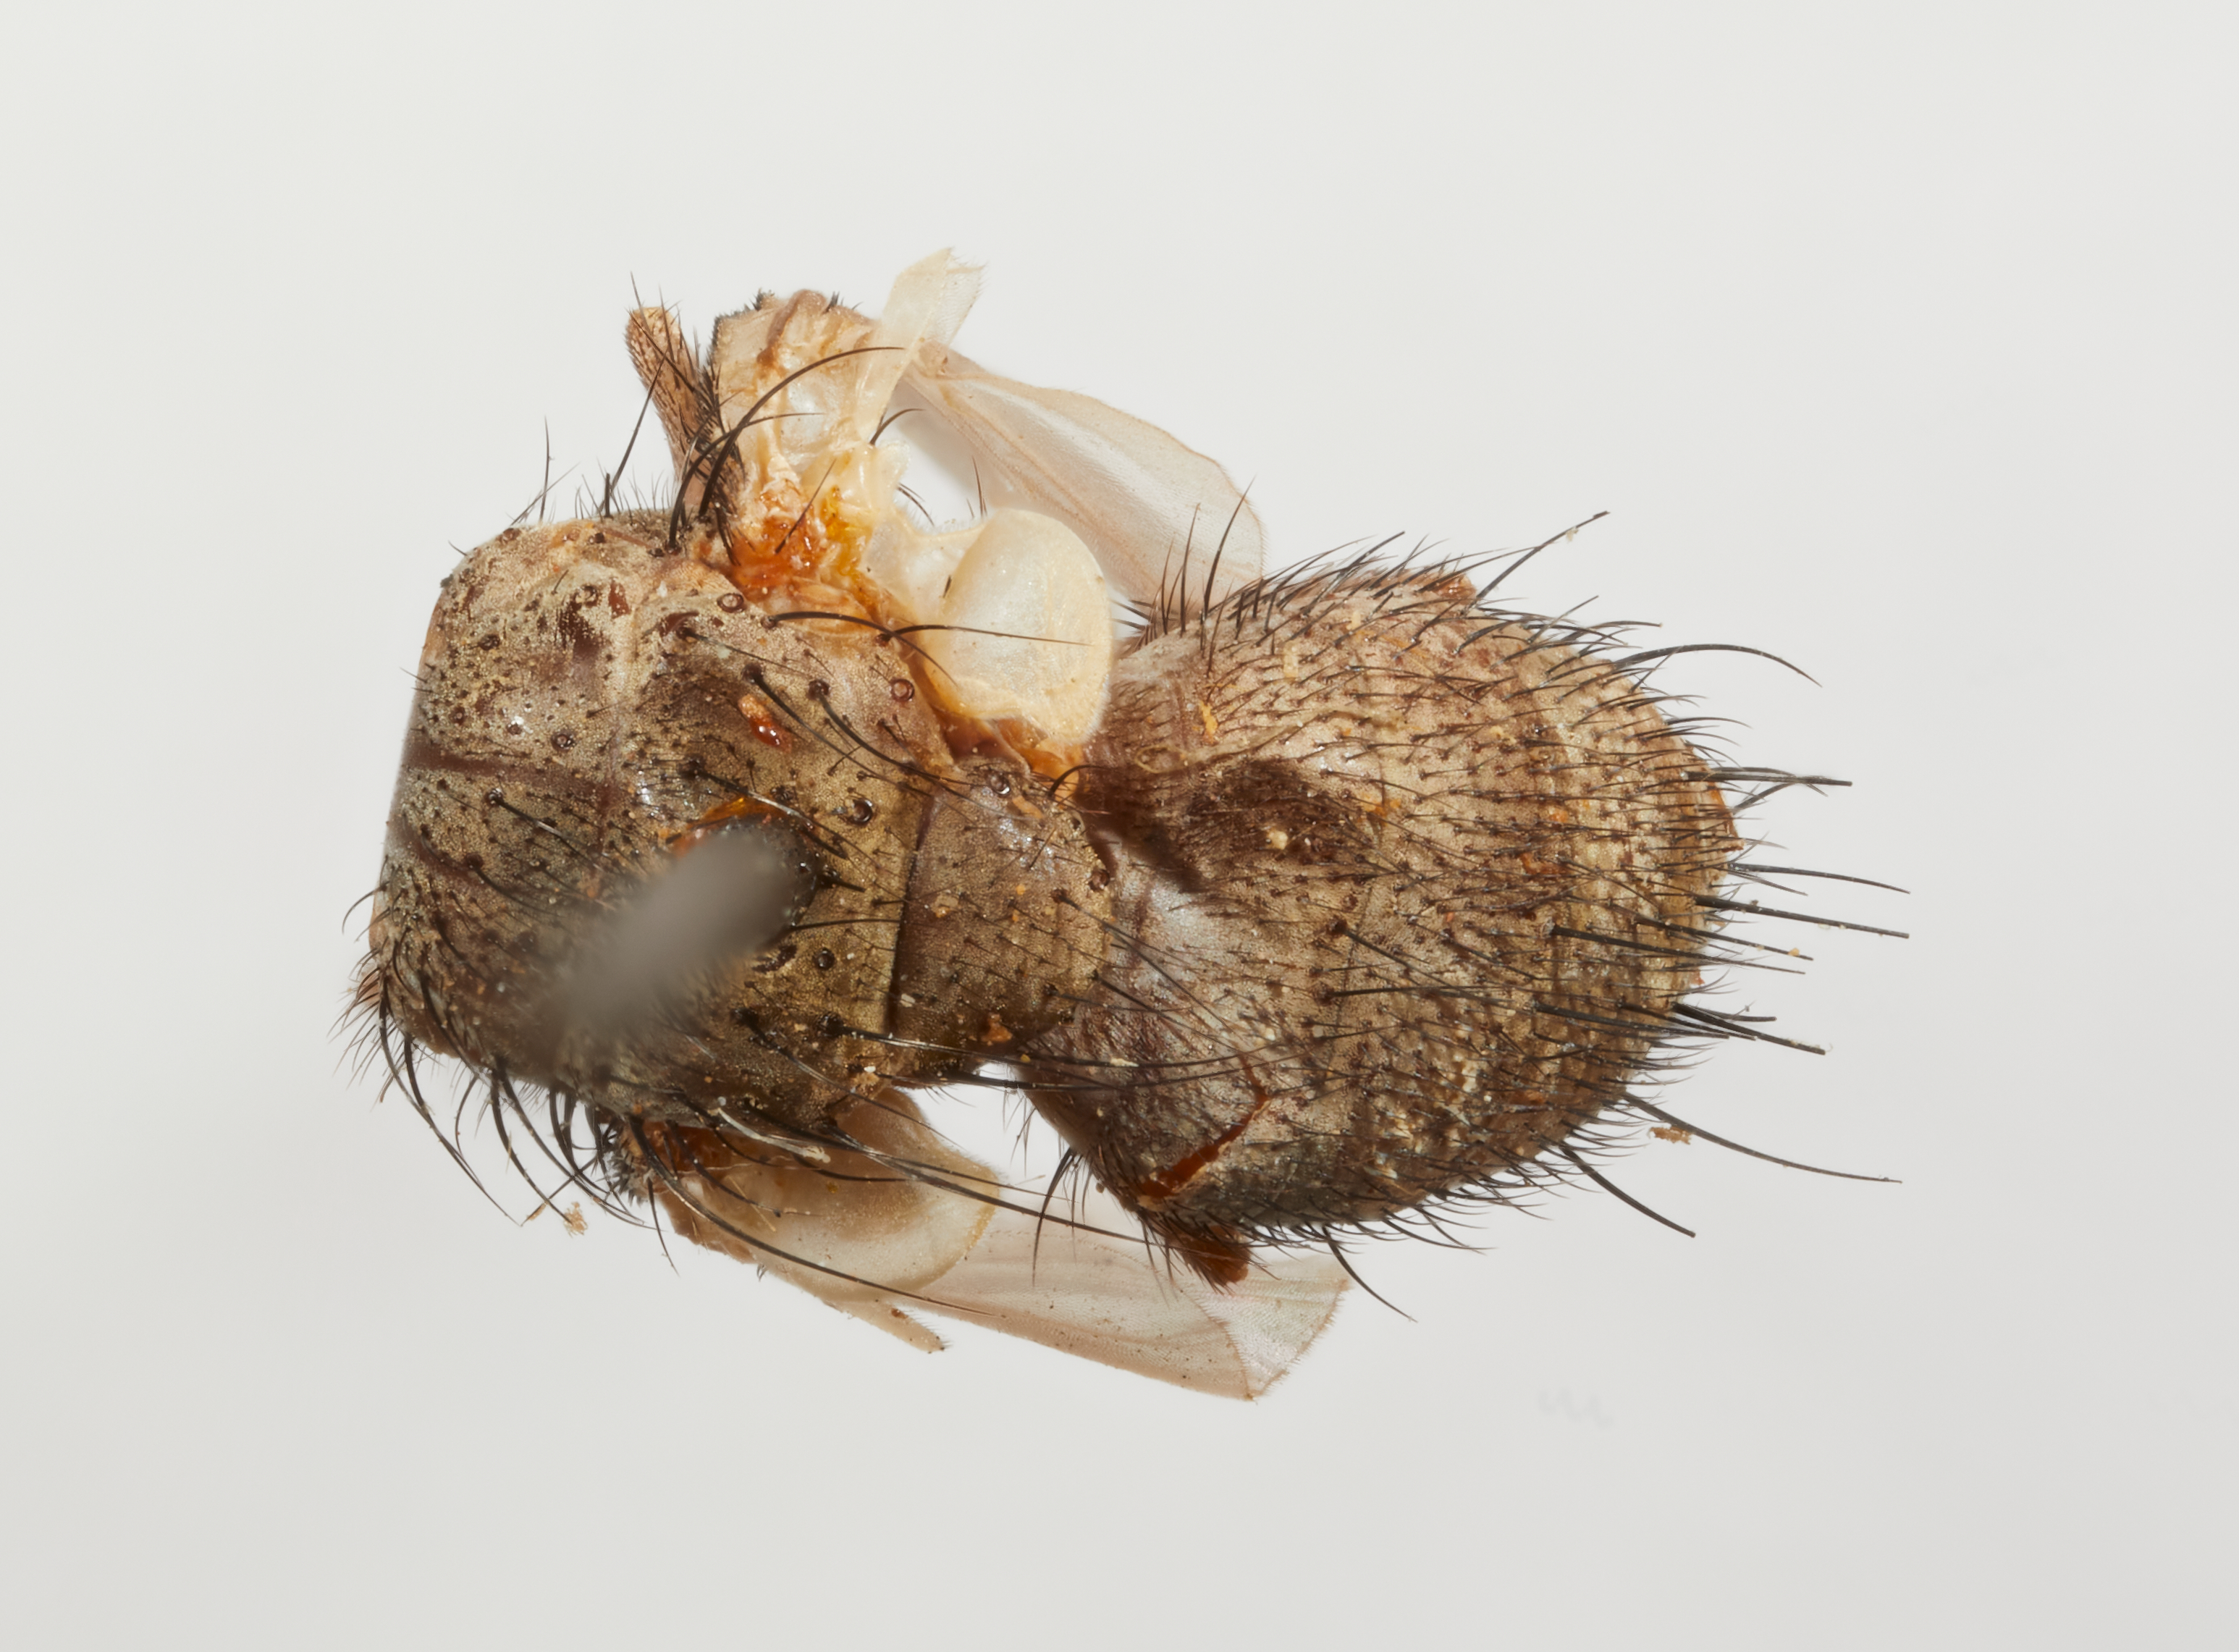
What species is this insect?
Phasmophaga antennalis
